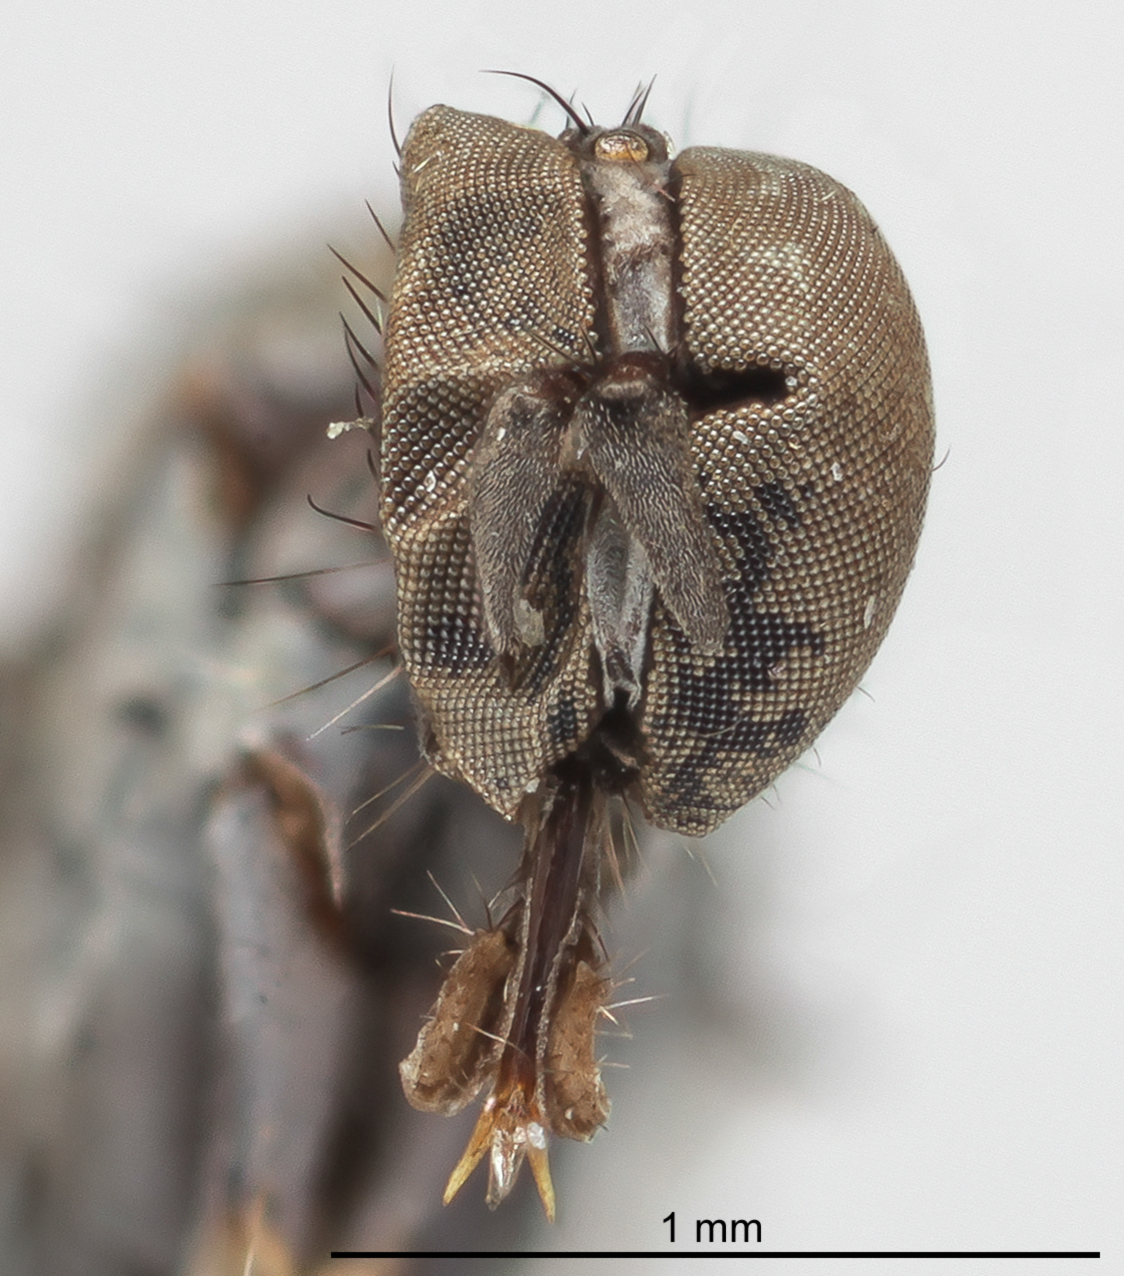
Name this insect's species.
Rhamphomyia pendella
